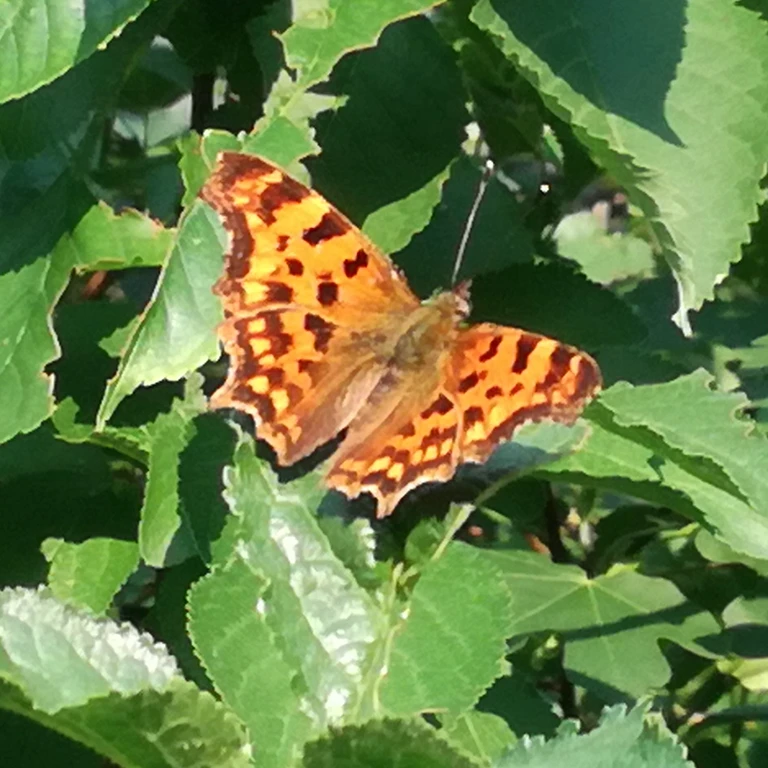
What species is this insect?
Polygonia c-album
